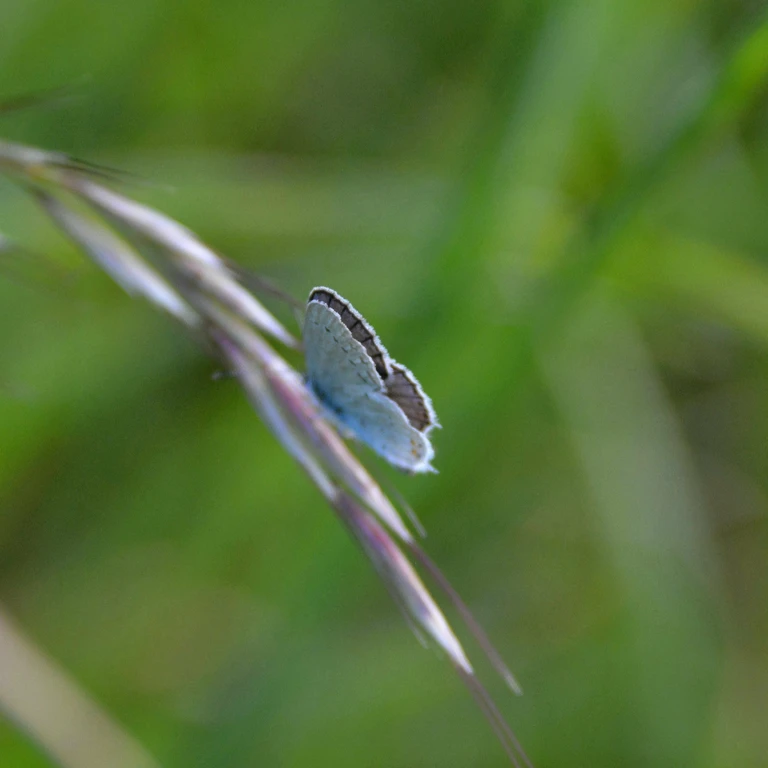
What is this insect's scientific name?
Cupido argiades (also Elkalyce argiades)
